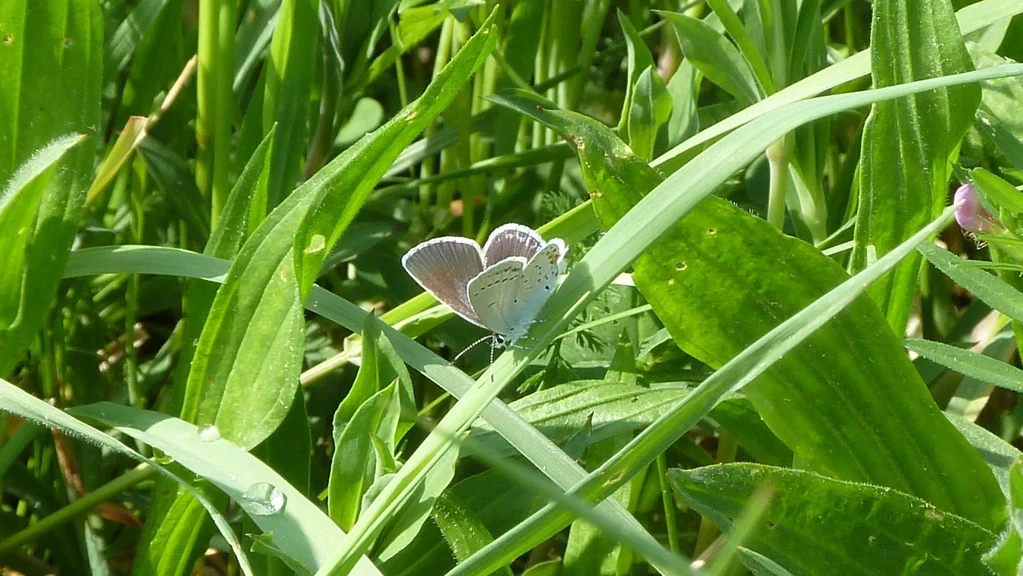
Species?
Cupido argiades (also Elkalyce argiades)
